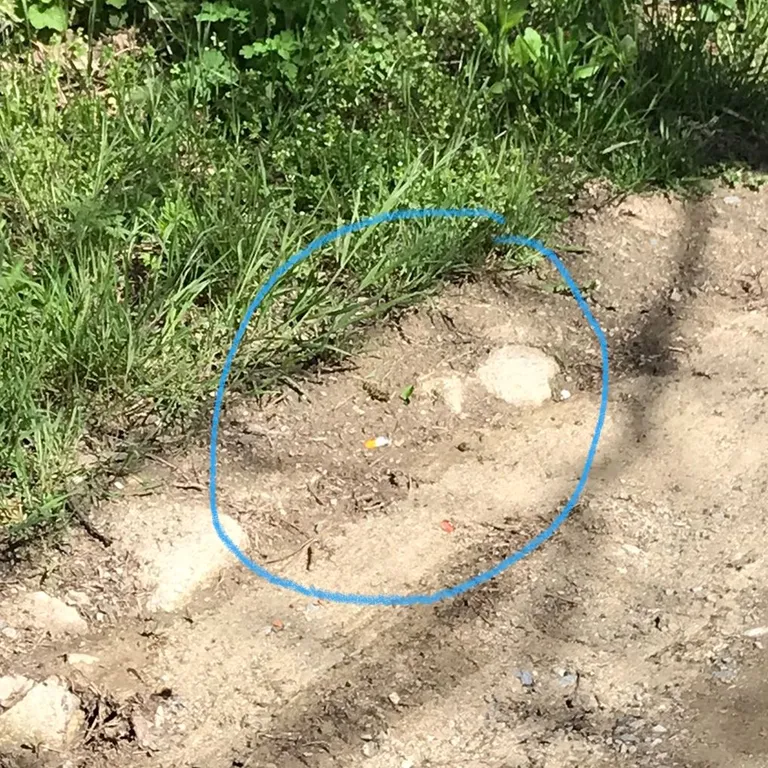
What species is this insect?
Anthocharis cardamines
